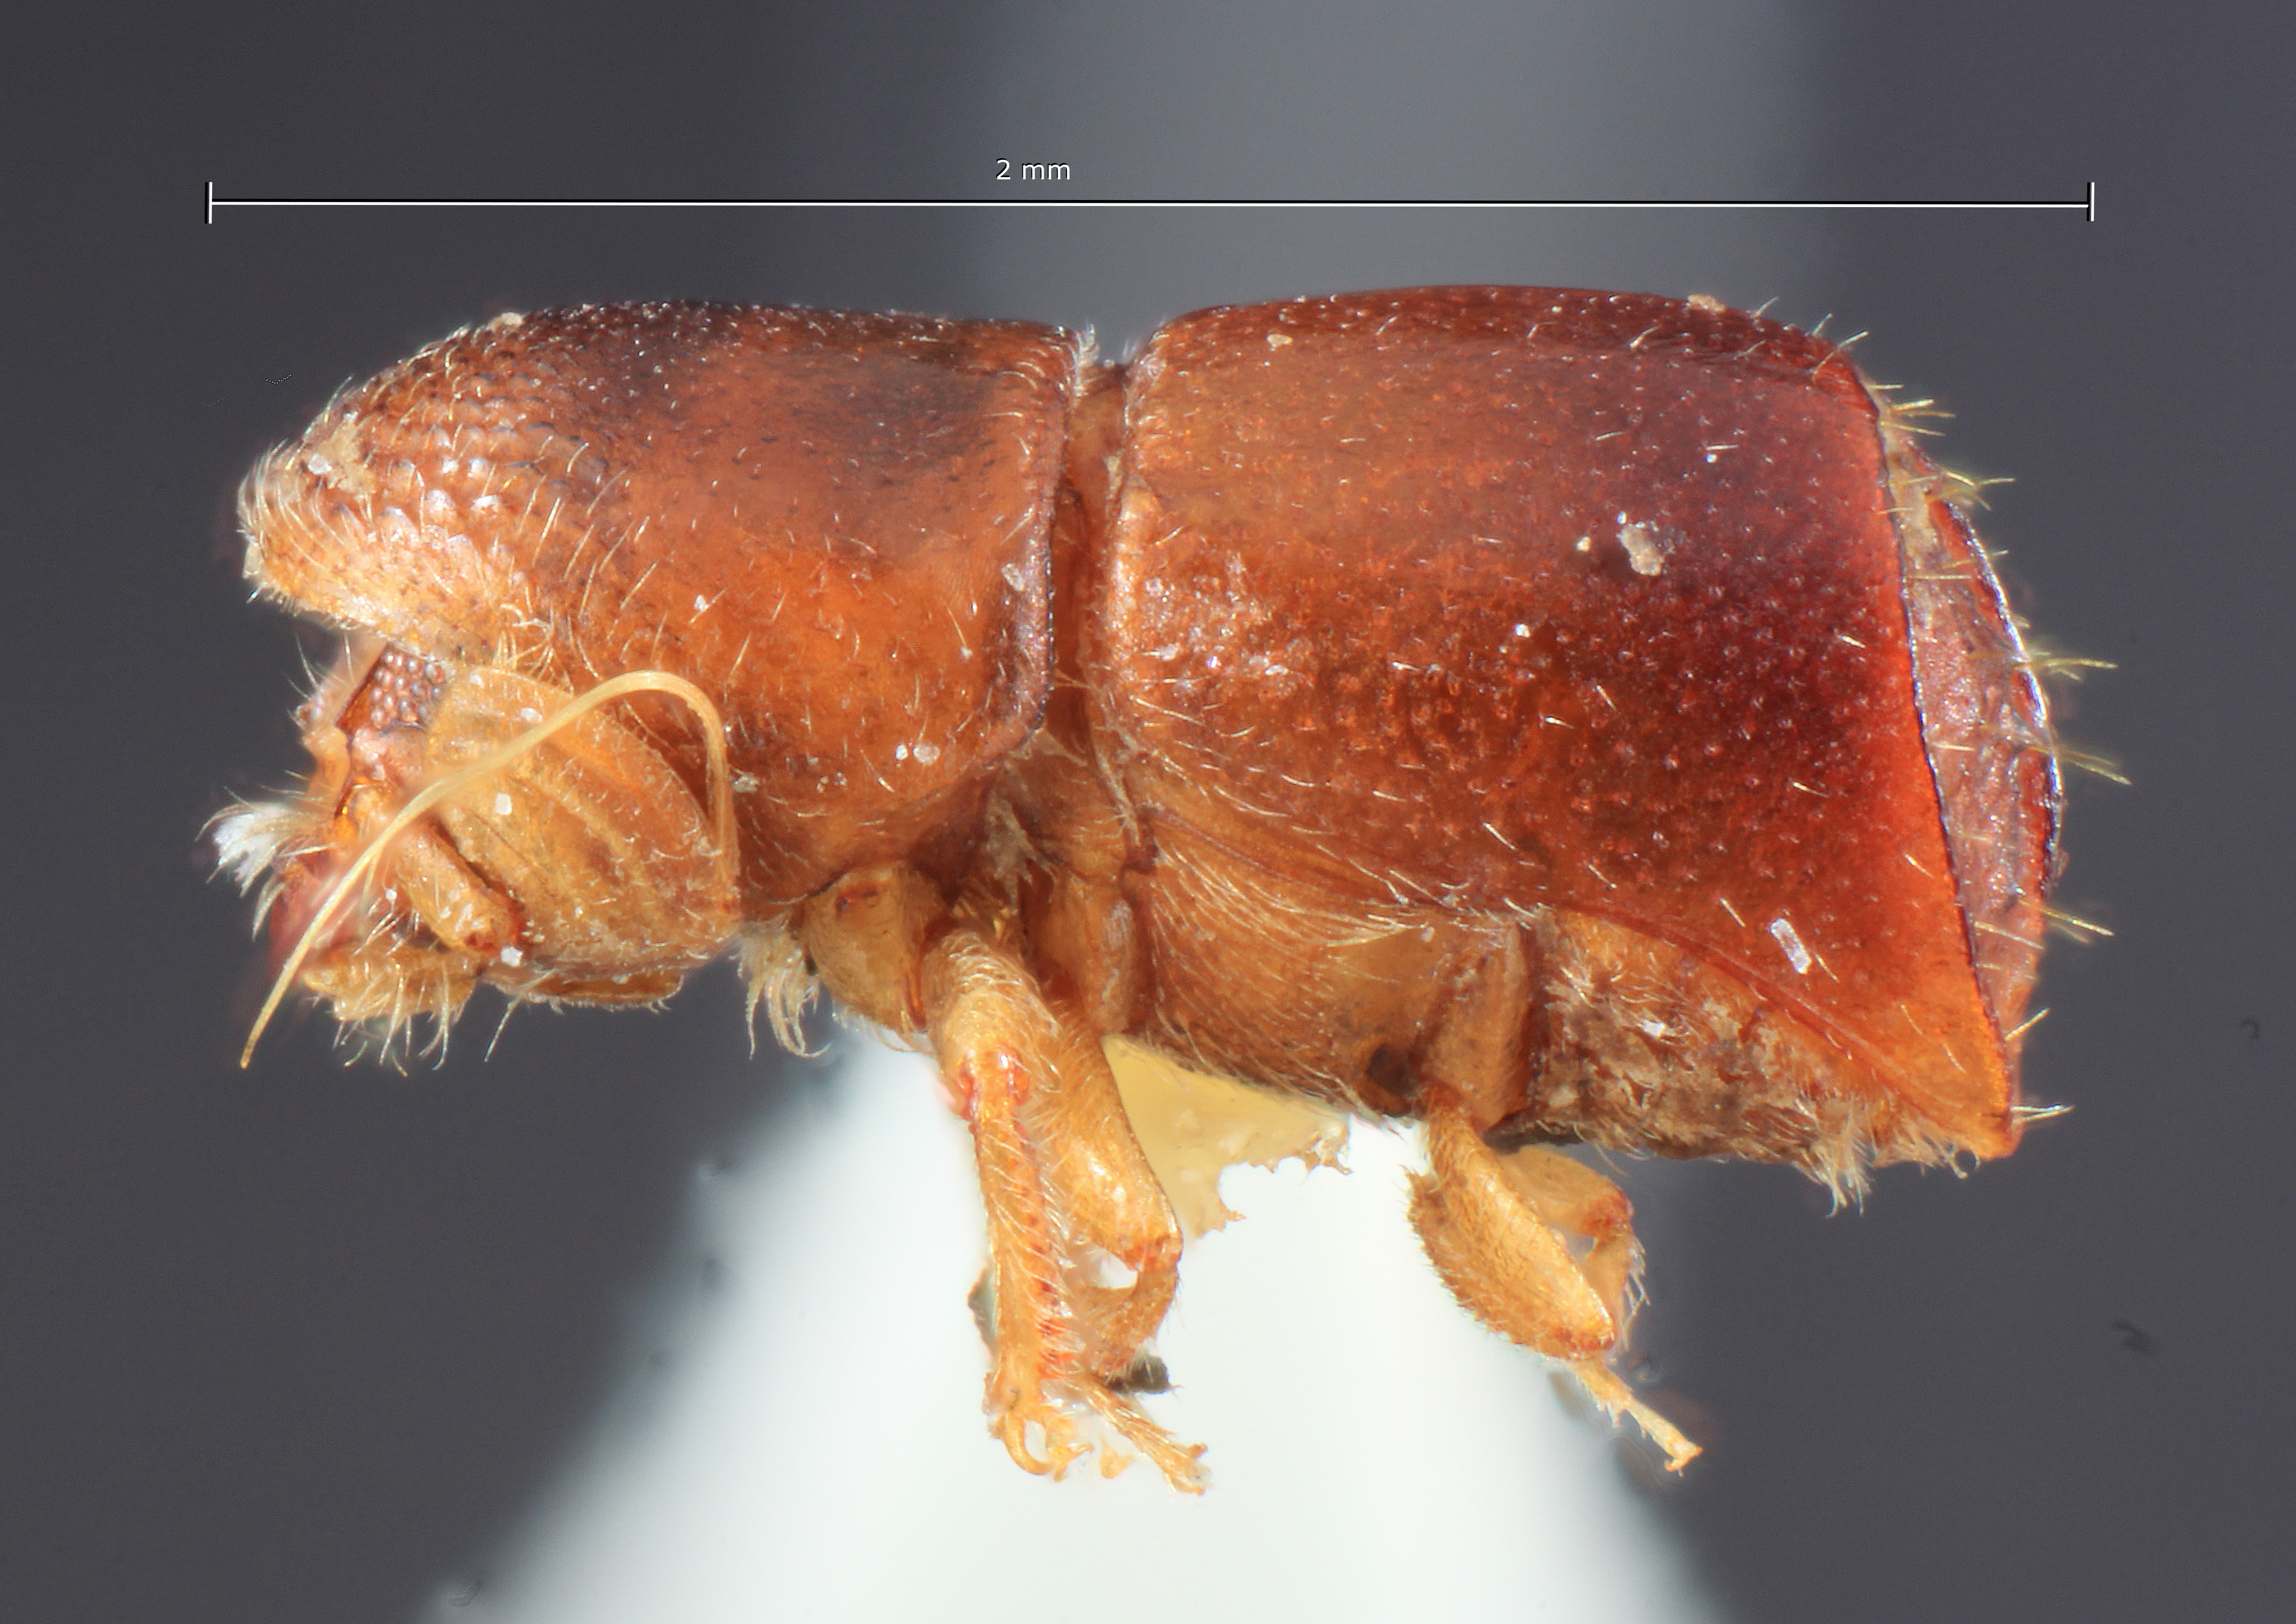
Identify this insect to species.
Corthylus compressicornis
